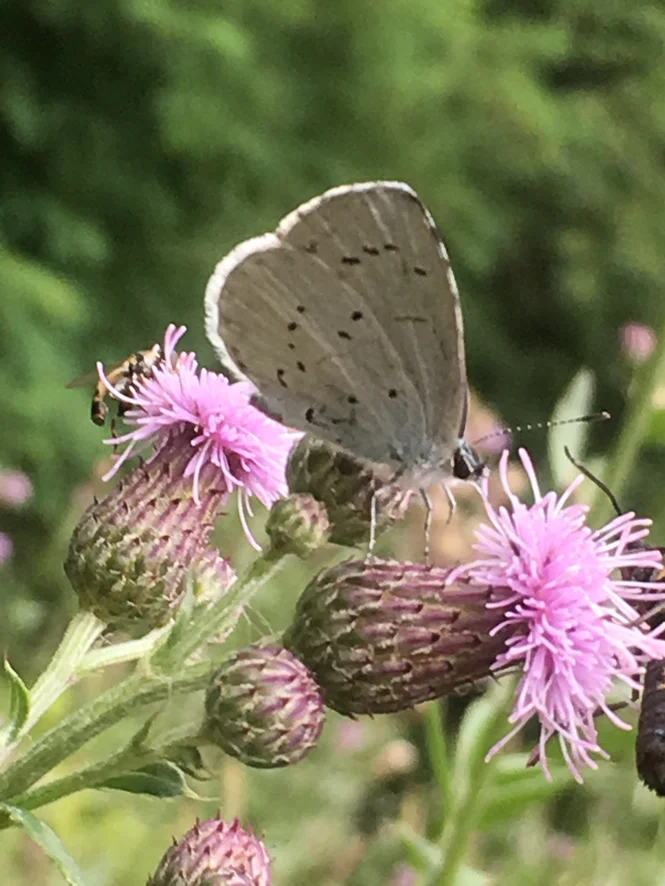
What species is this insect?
Celastrina argiolus
